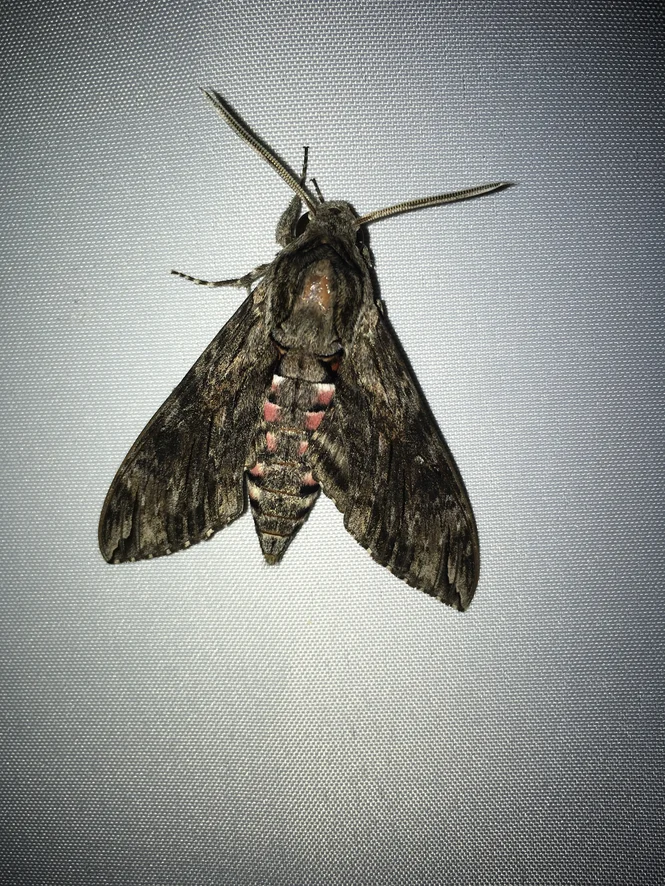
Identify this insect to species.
Agrius convolvuli
